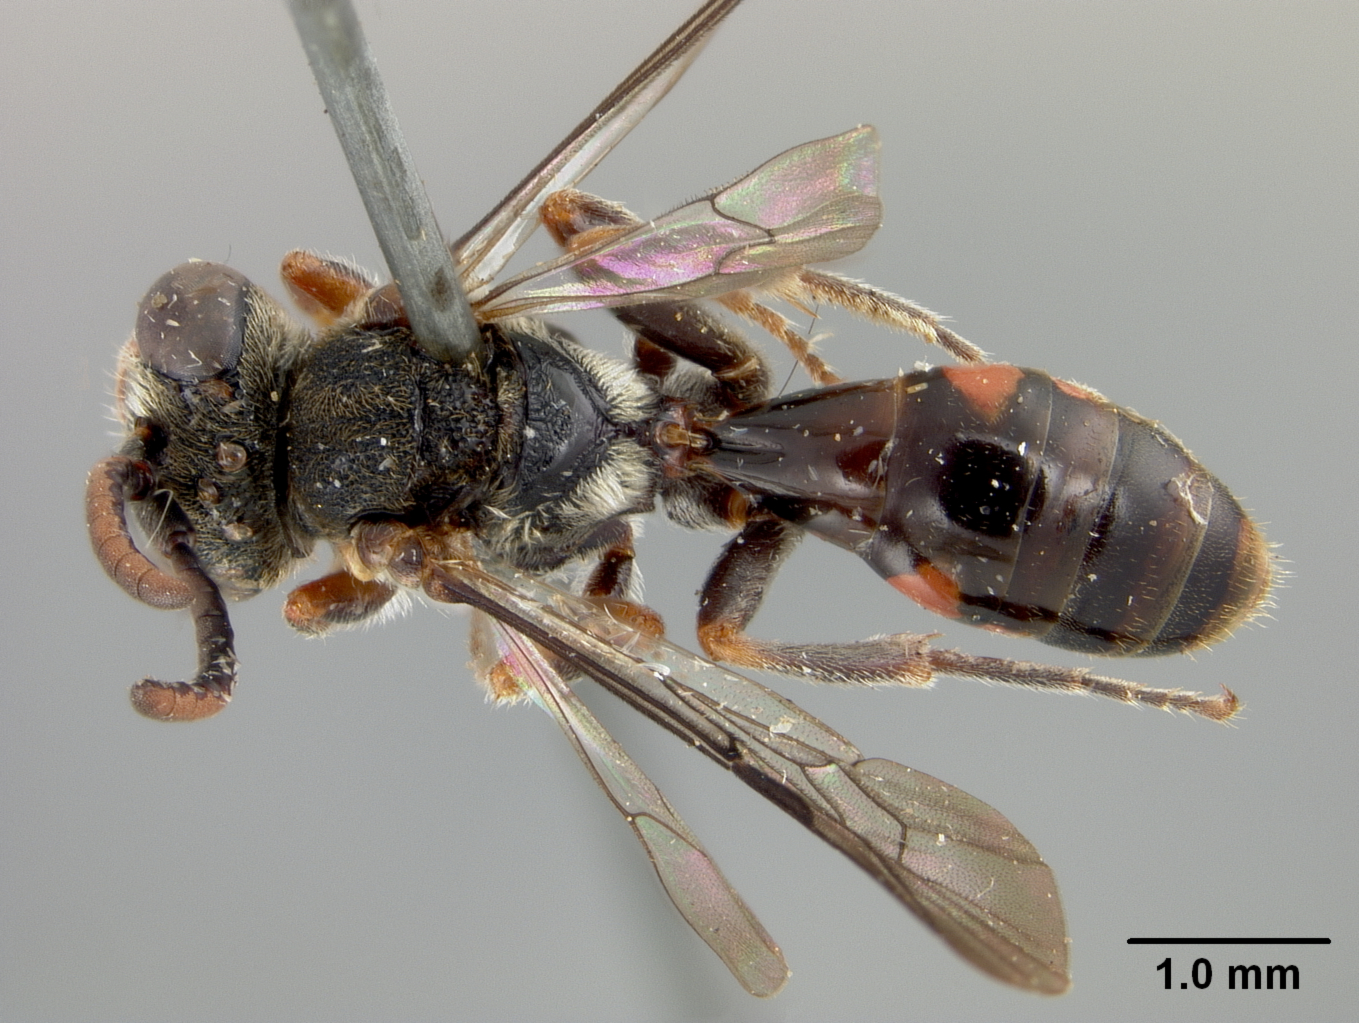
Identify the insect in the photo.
Nomada banahaonis
